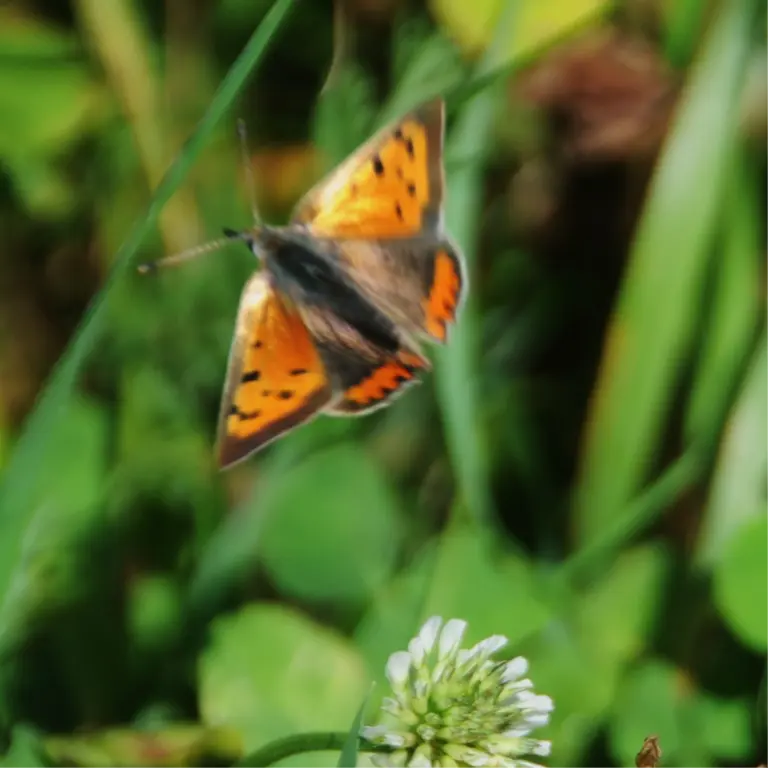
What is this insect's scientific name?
Lycaena phlaeas
